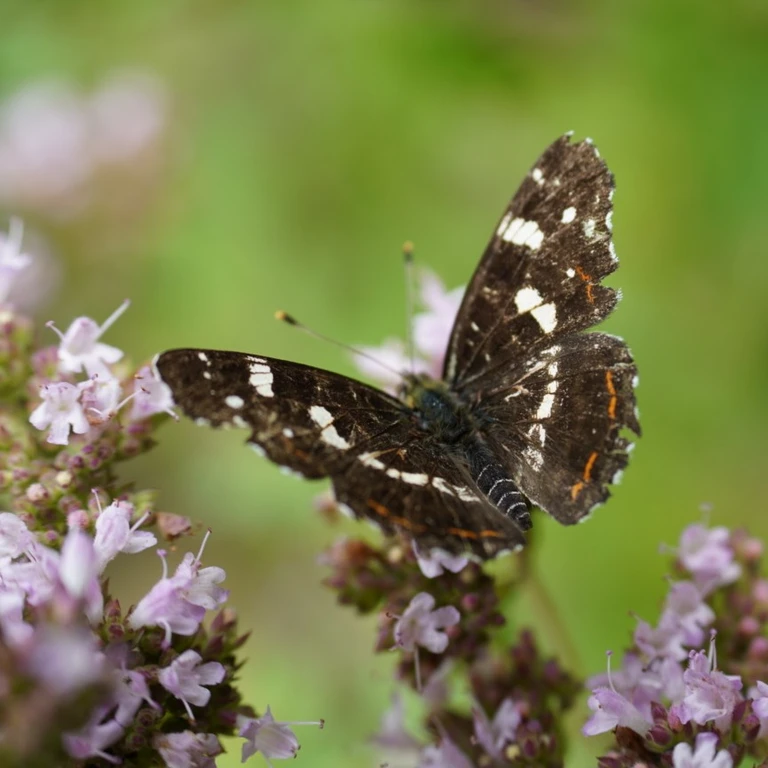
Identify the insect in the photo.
Araschnia levana
